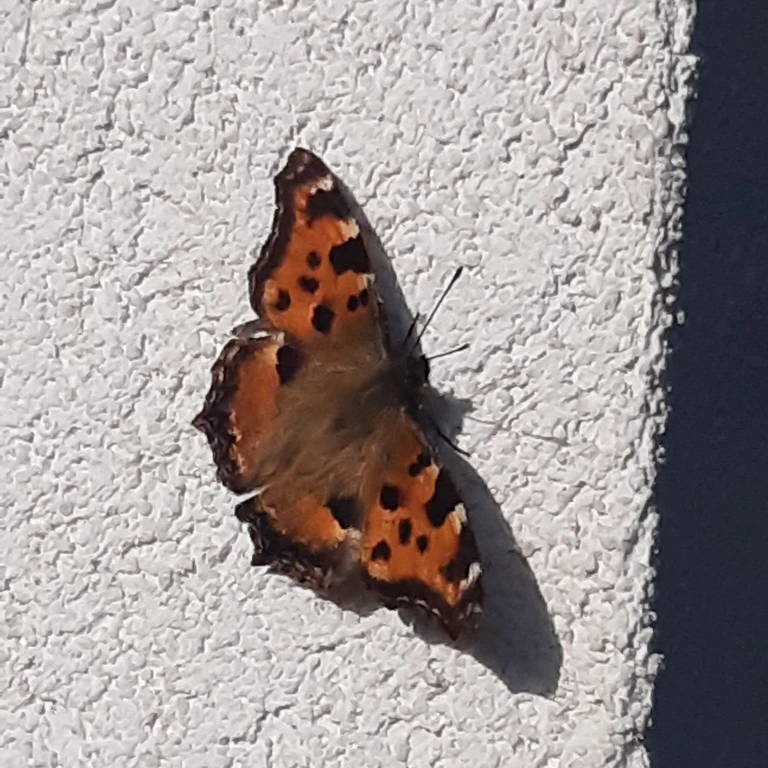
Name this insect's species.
Nymphalis polychloros
